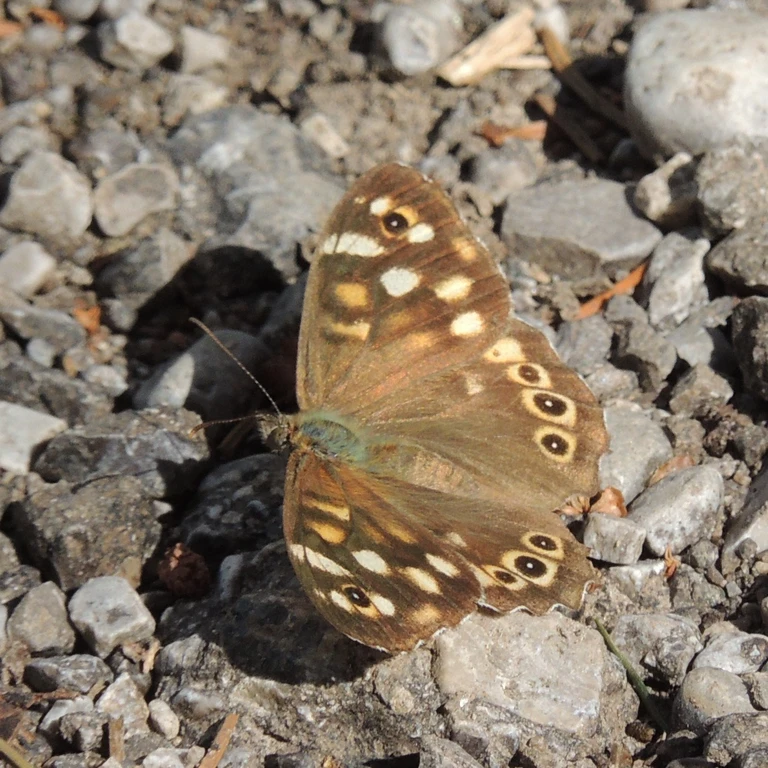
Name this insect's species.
Pararge aegeria
